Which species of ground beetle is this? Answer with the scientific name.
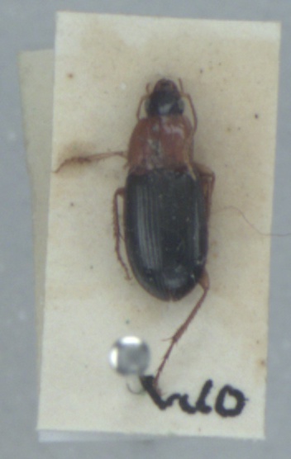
Calathus melanocephalus
